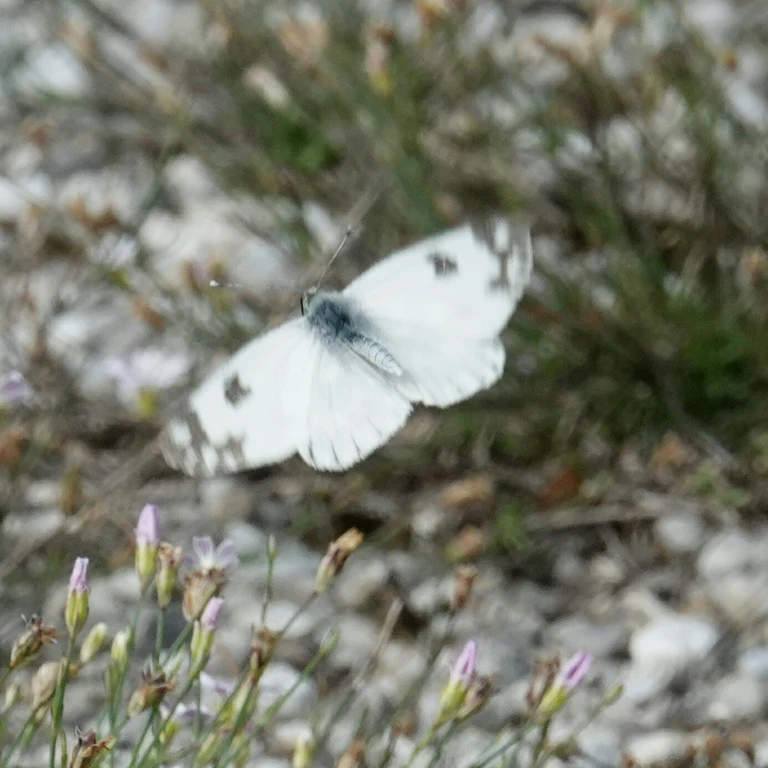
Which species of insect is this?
Pontia edusa
